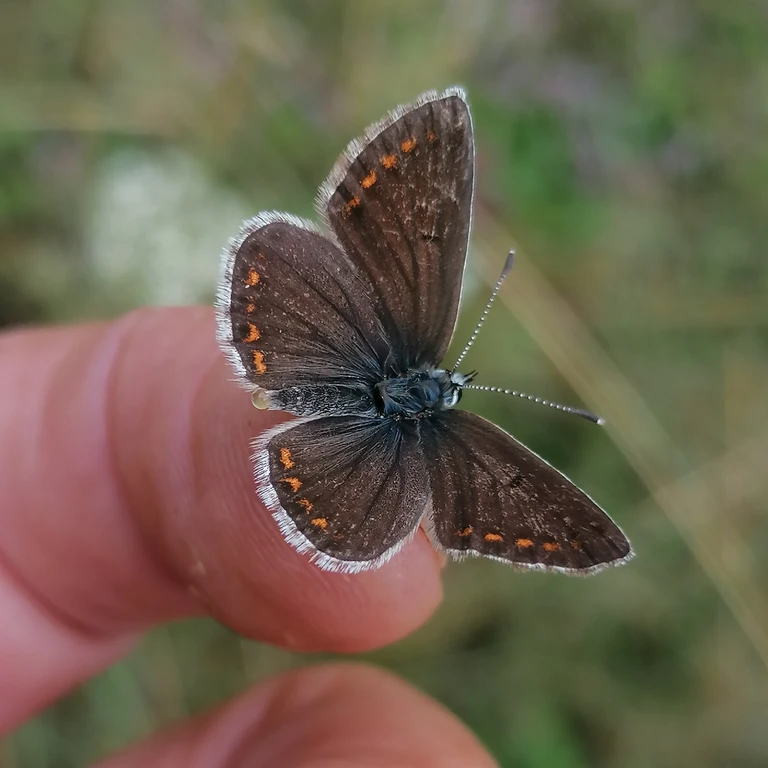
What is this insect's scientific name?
Aricia agestis/artaxerxes
